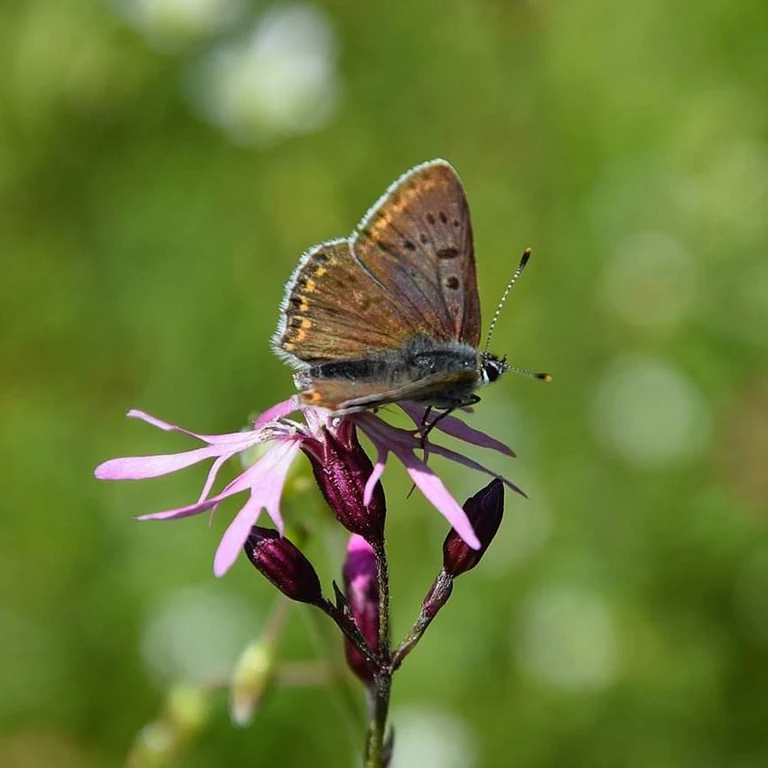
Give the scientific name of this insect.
Lycaena tityrus (also Loweia tityrus)
